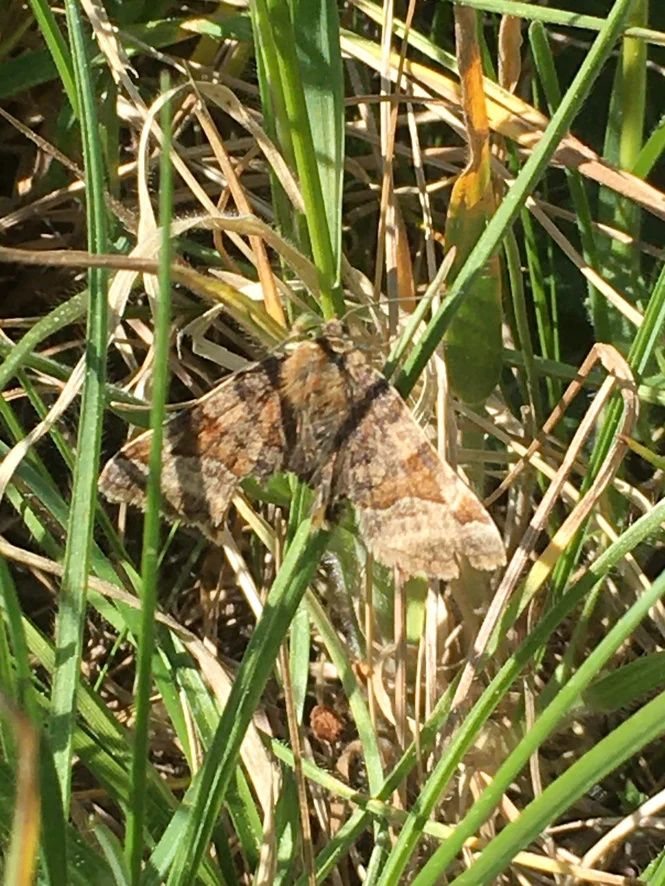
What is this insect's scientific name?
Euclidia glyphica
